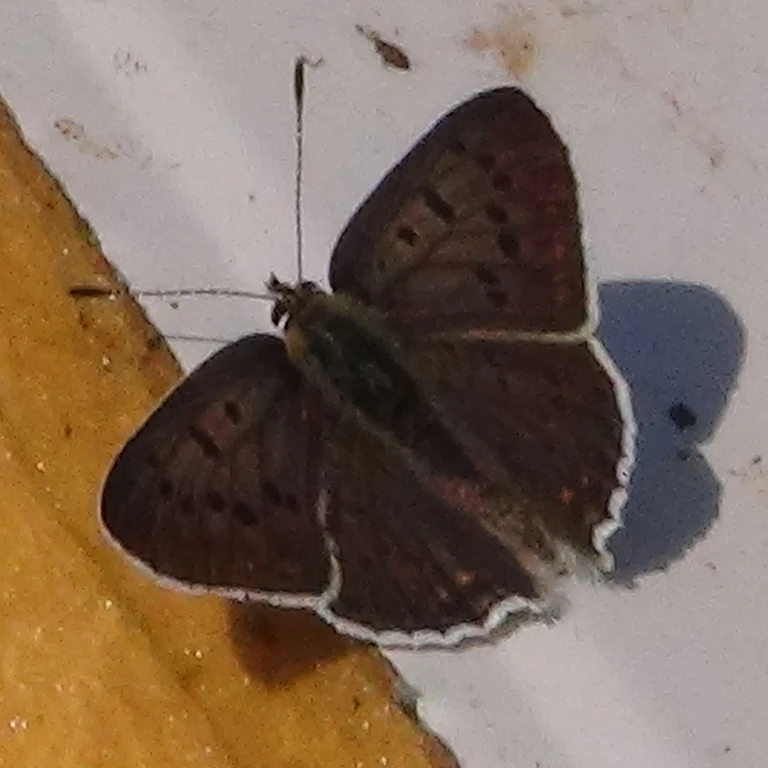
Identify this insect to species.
Lycaena tityrus (also Loweia tityrus)
